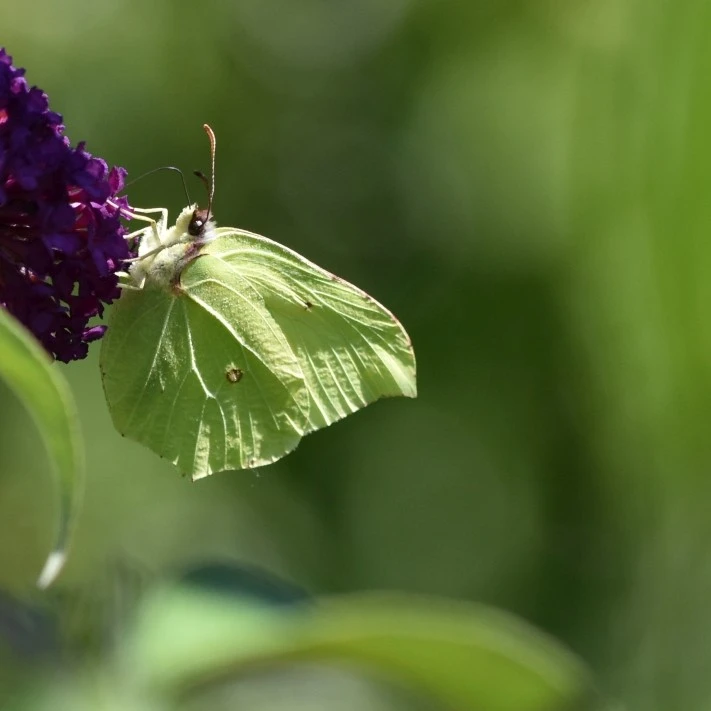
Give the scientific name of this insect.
Gonepteryx rhamni
